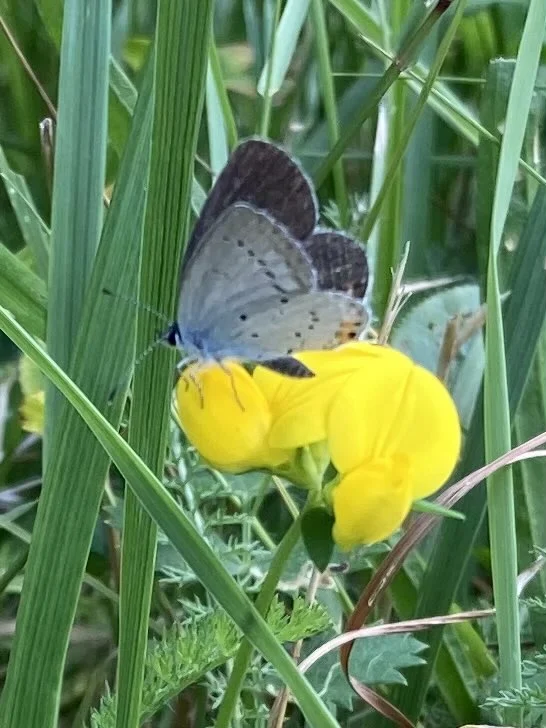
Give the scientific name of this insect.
Cupido argiades (also Elkalyce argiades)
